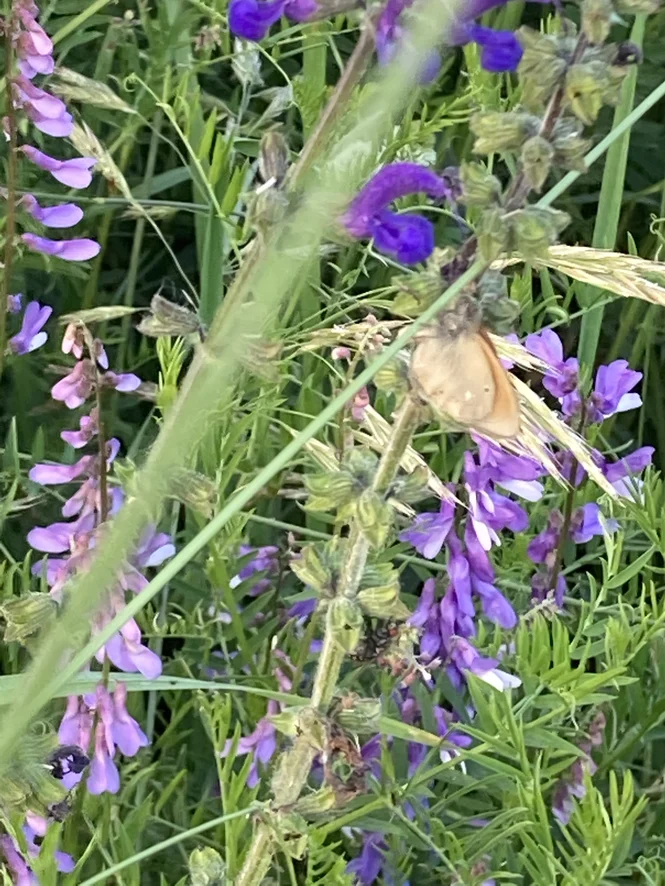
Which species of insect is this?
Coenonympha glycerion (also Coenonympha iphis)
